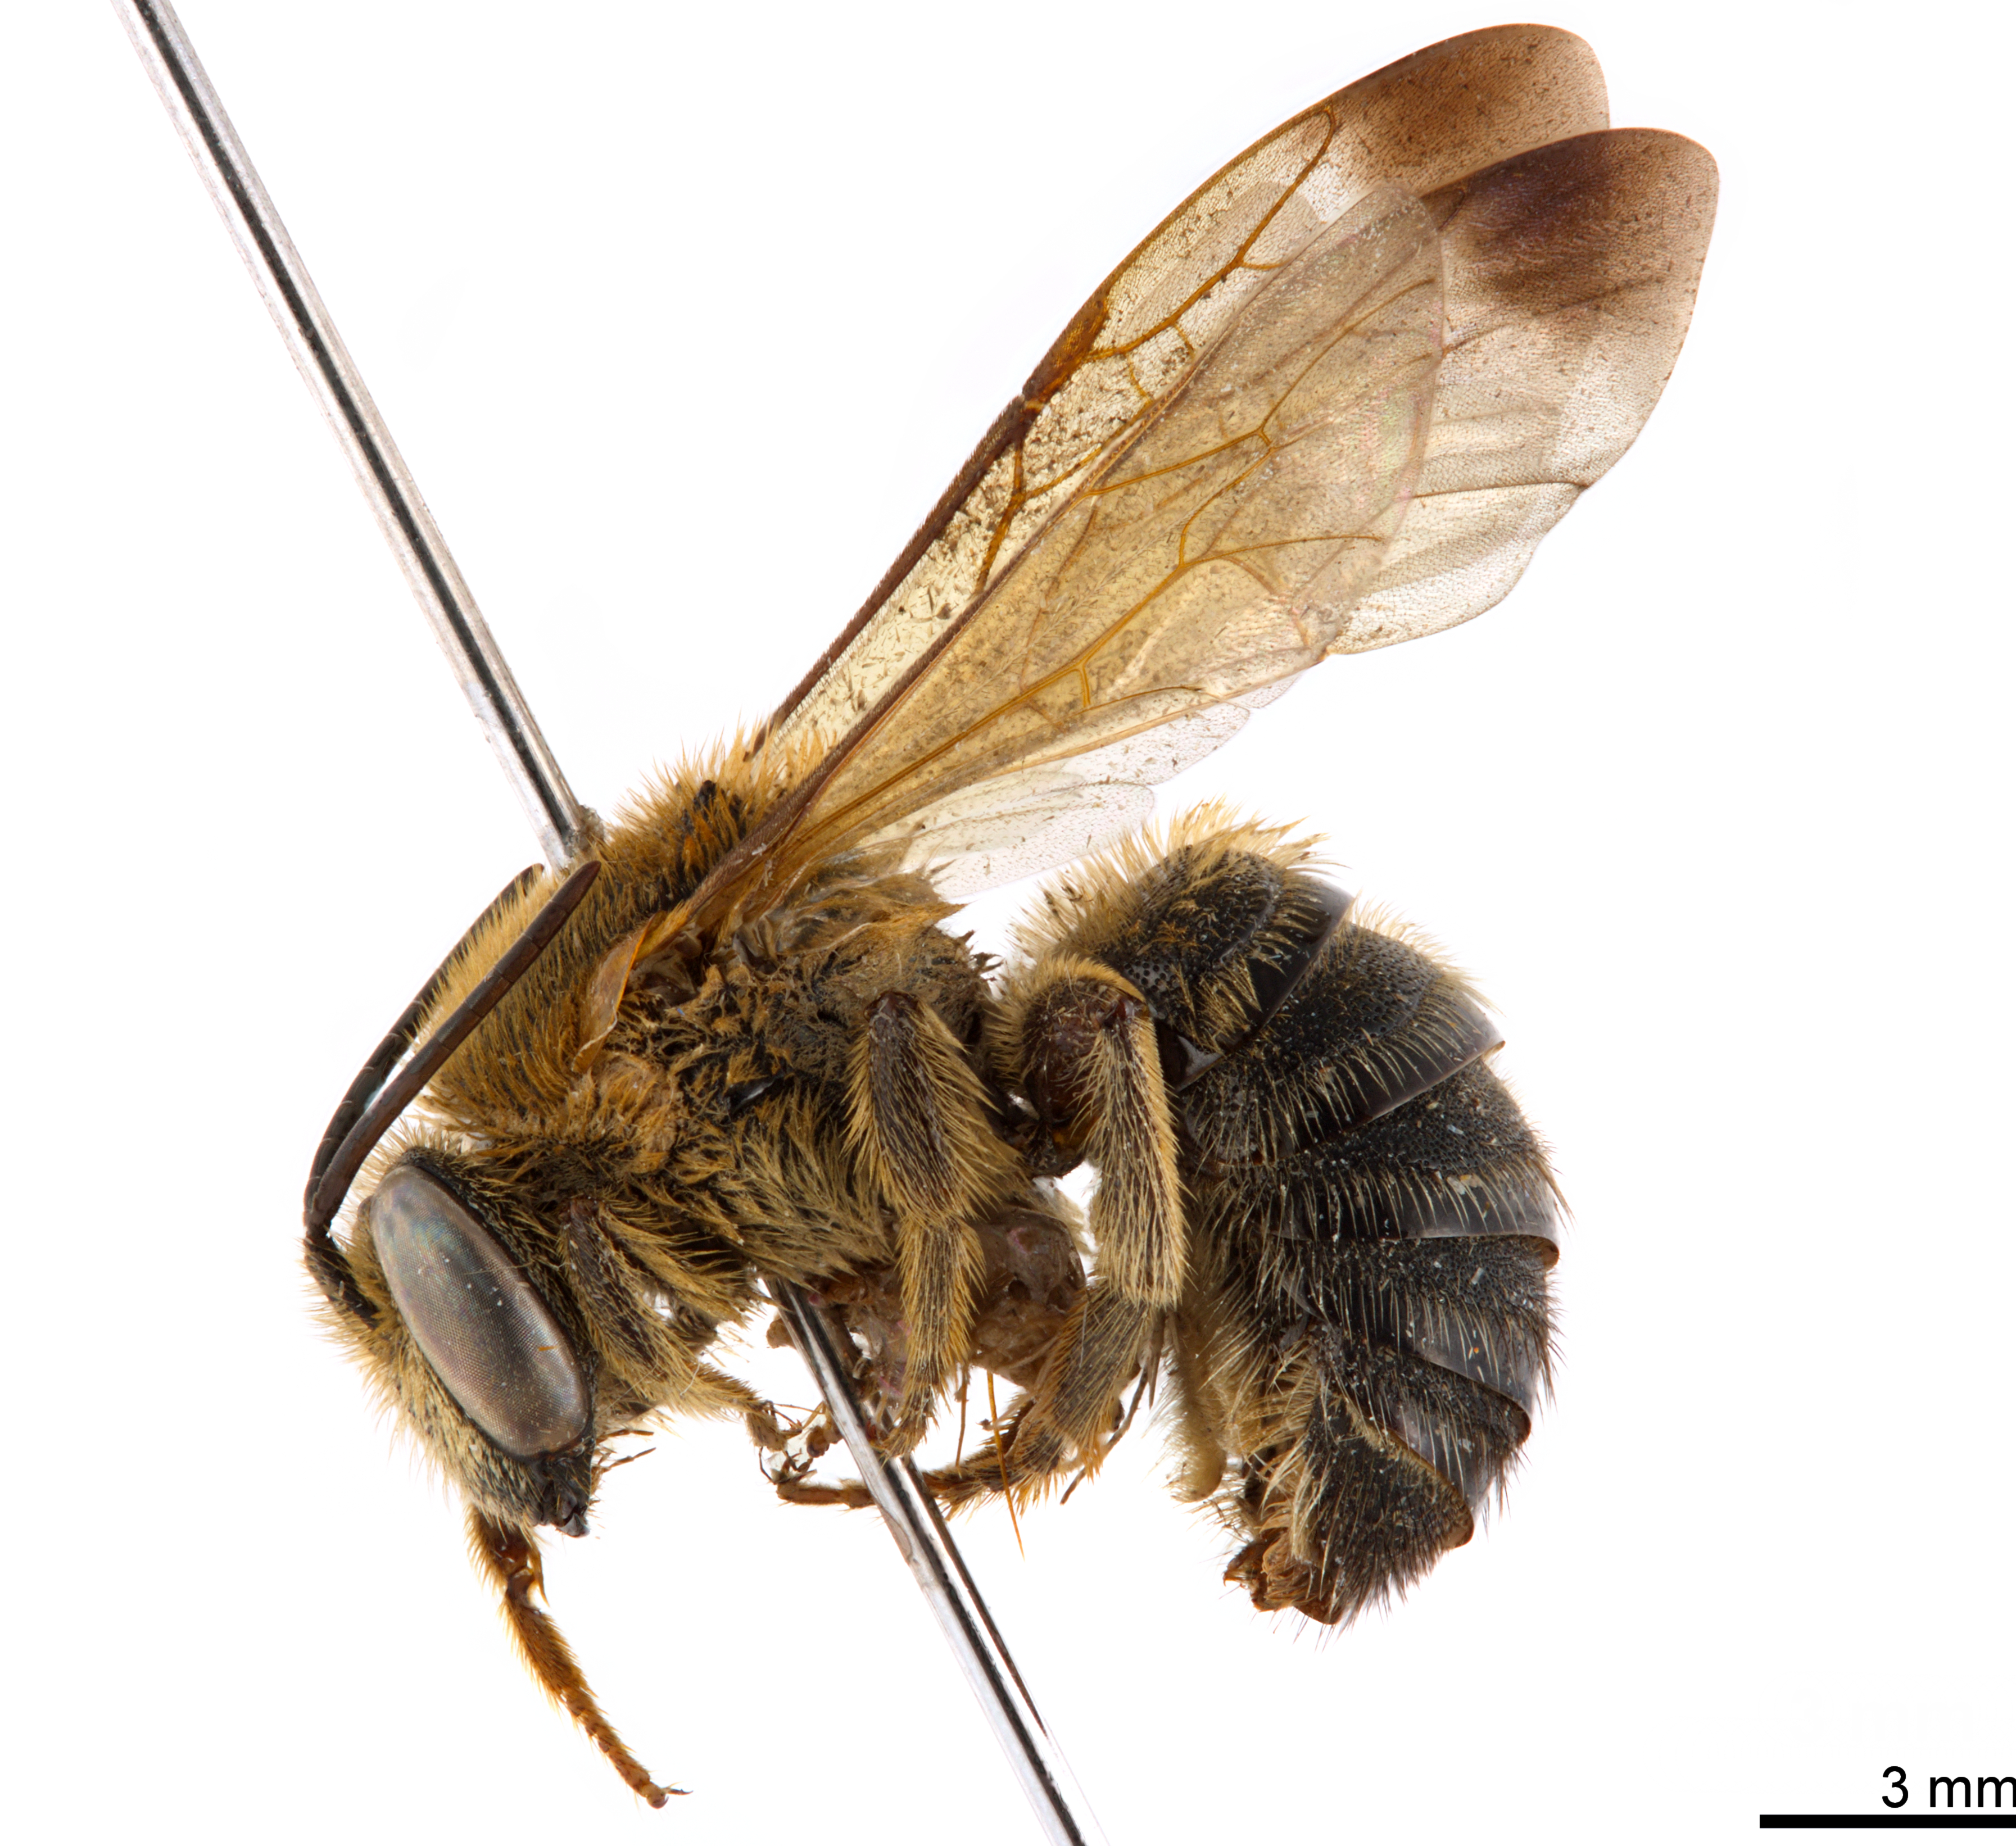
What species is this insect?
Nomia terminata (also Maculonomia terminata)
